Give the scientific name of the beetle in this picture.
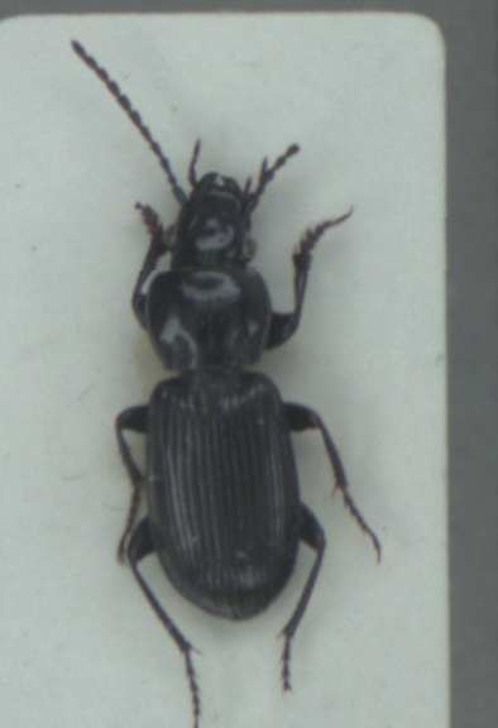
Pterostichus rhaeticus
